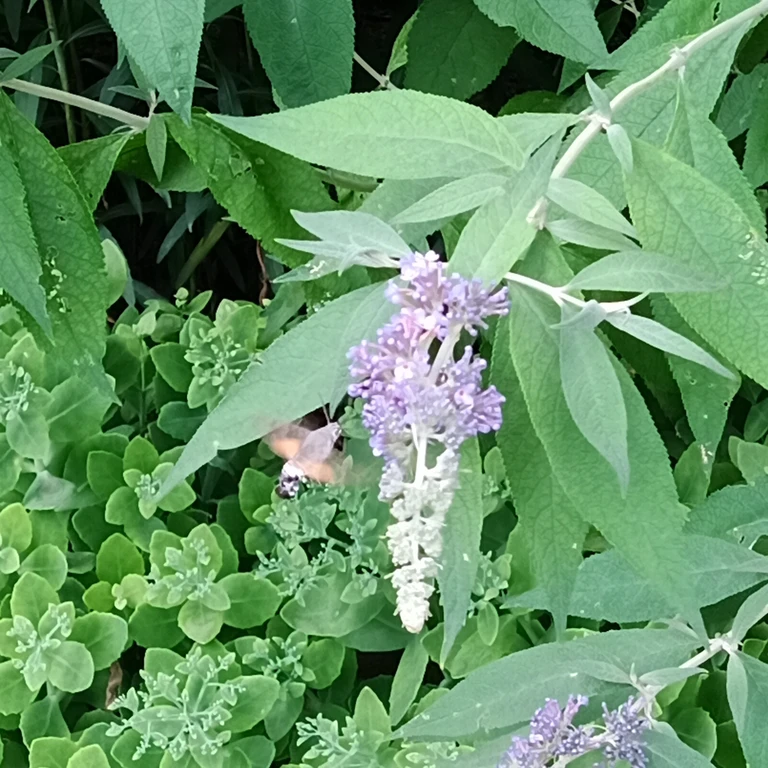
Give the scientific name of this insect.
Macroglossum stellatarum
